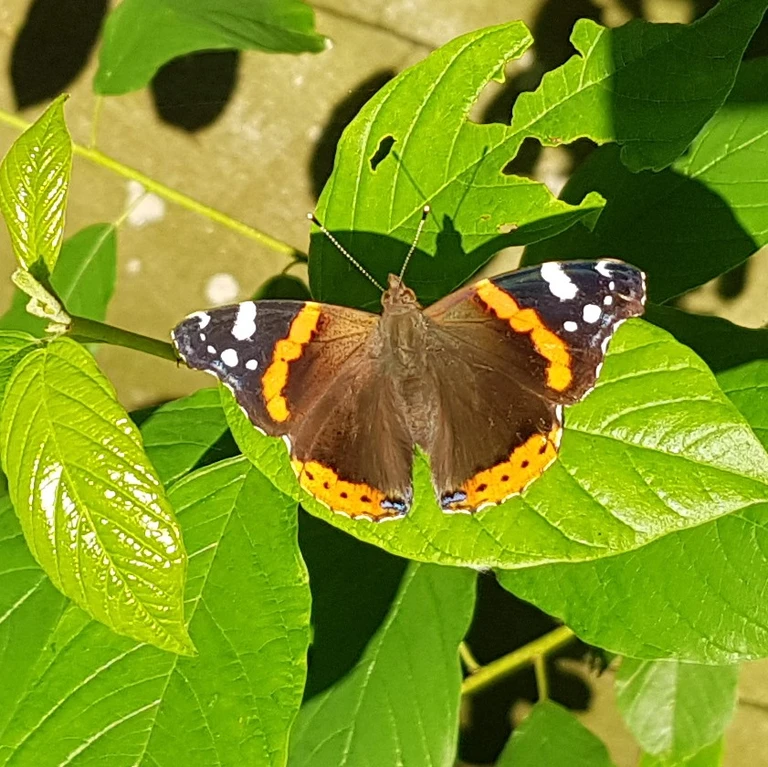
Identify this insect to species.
Vanessa atalanta
